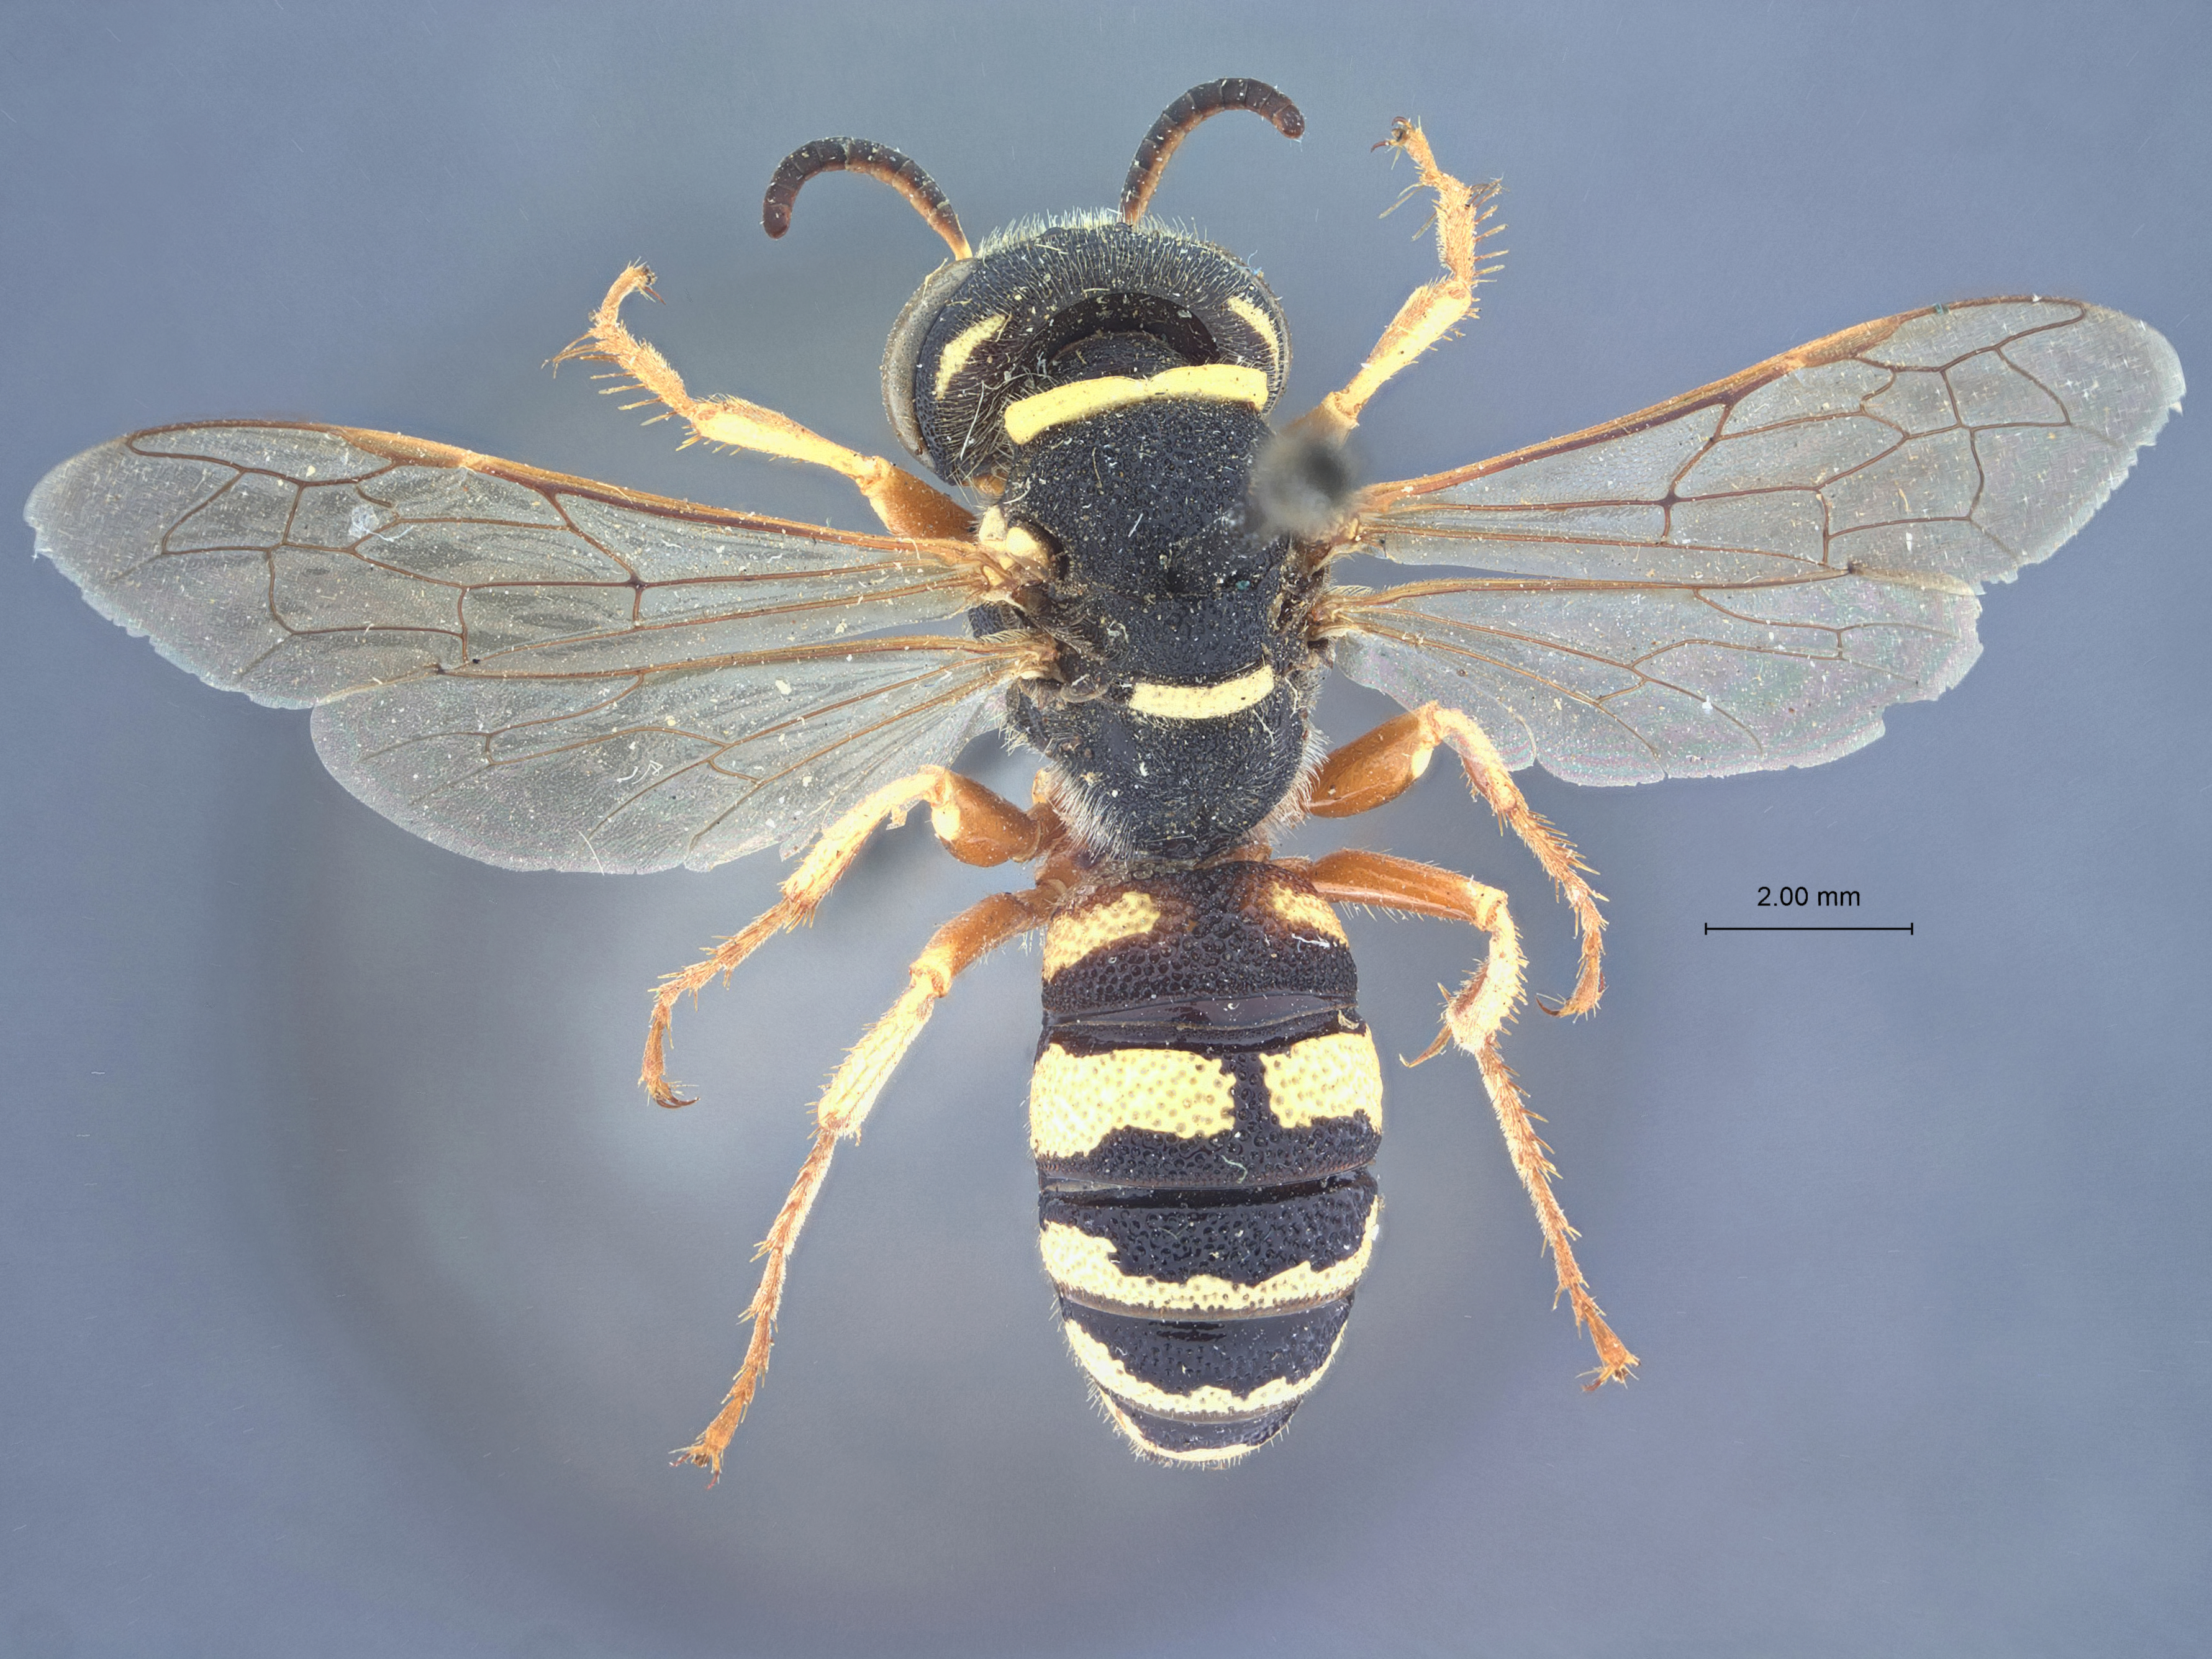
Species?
Philanthus ventralis
